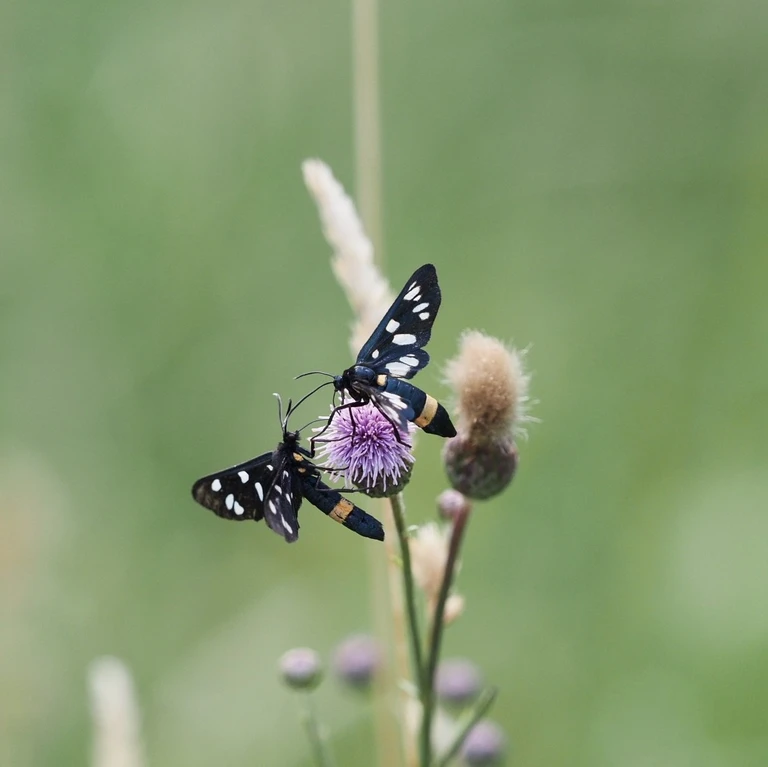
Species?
Amata phegea
